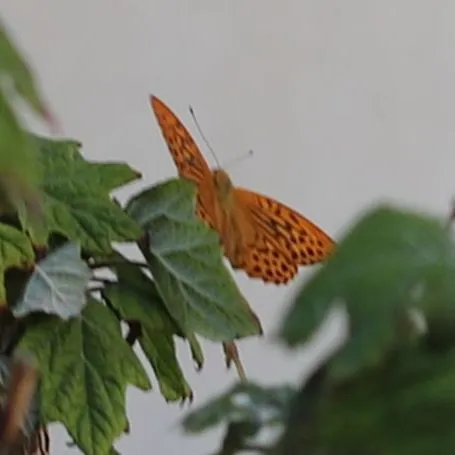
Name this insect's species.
Argynnis paphia
